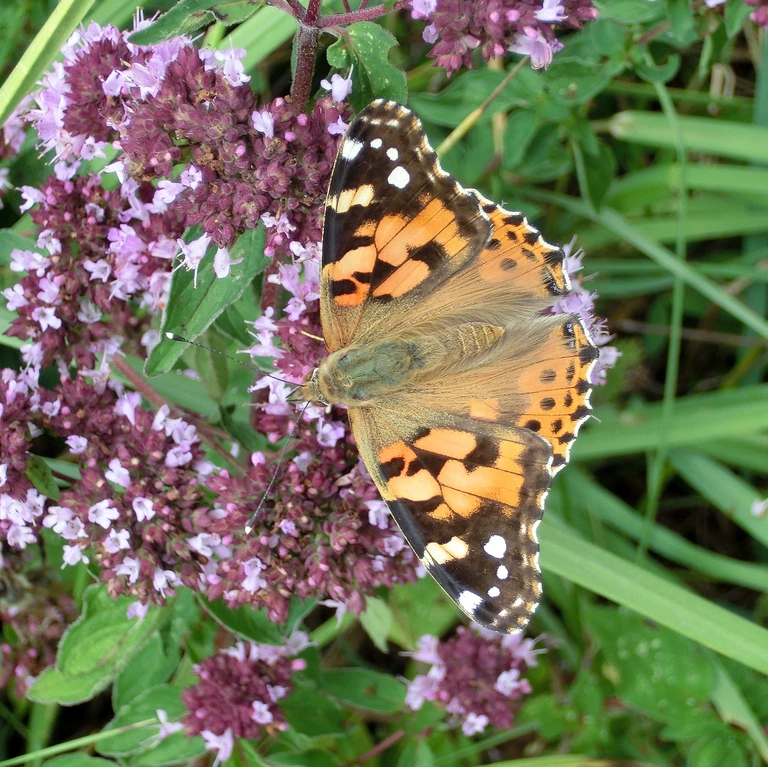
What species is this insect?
Vanessa cardui
